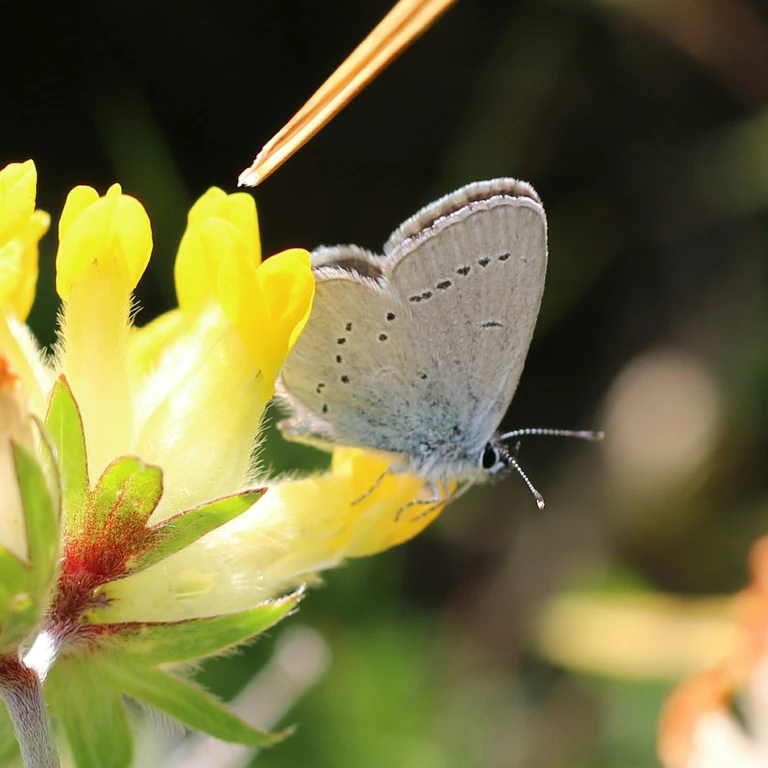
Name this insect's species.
Cupido minimus
